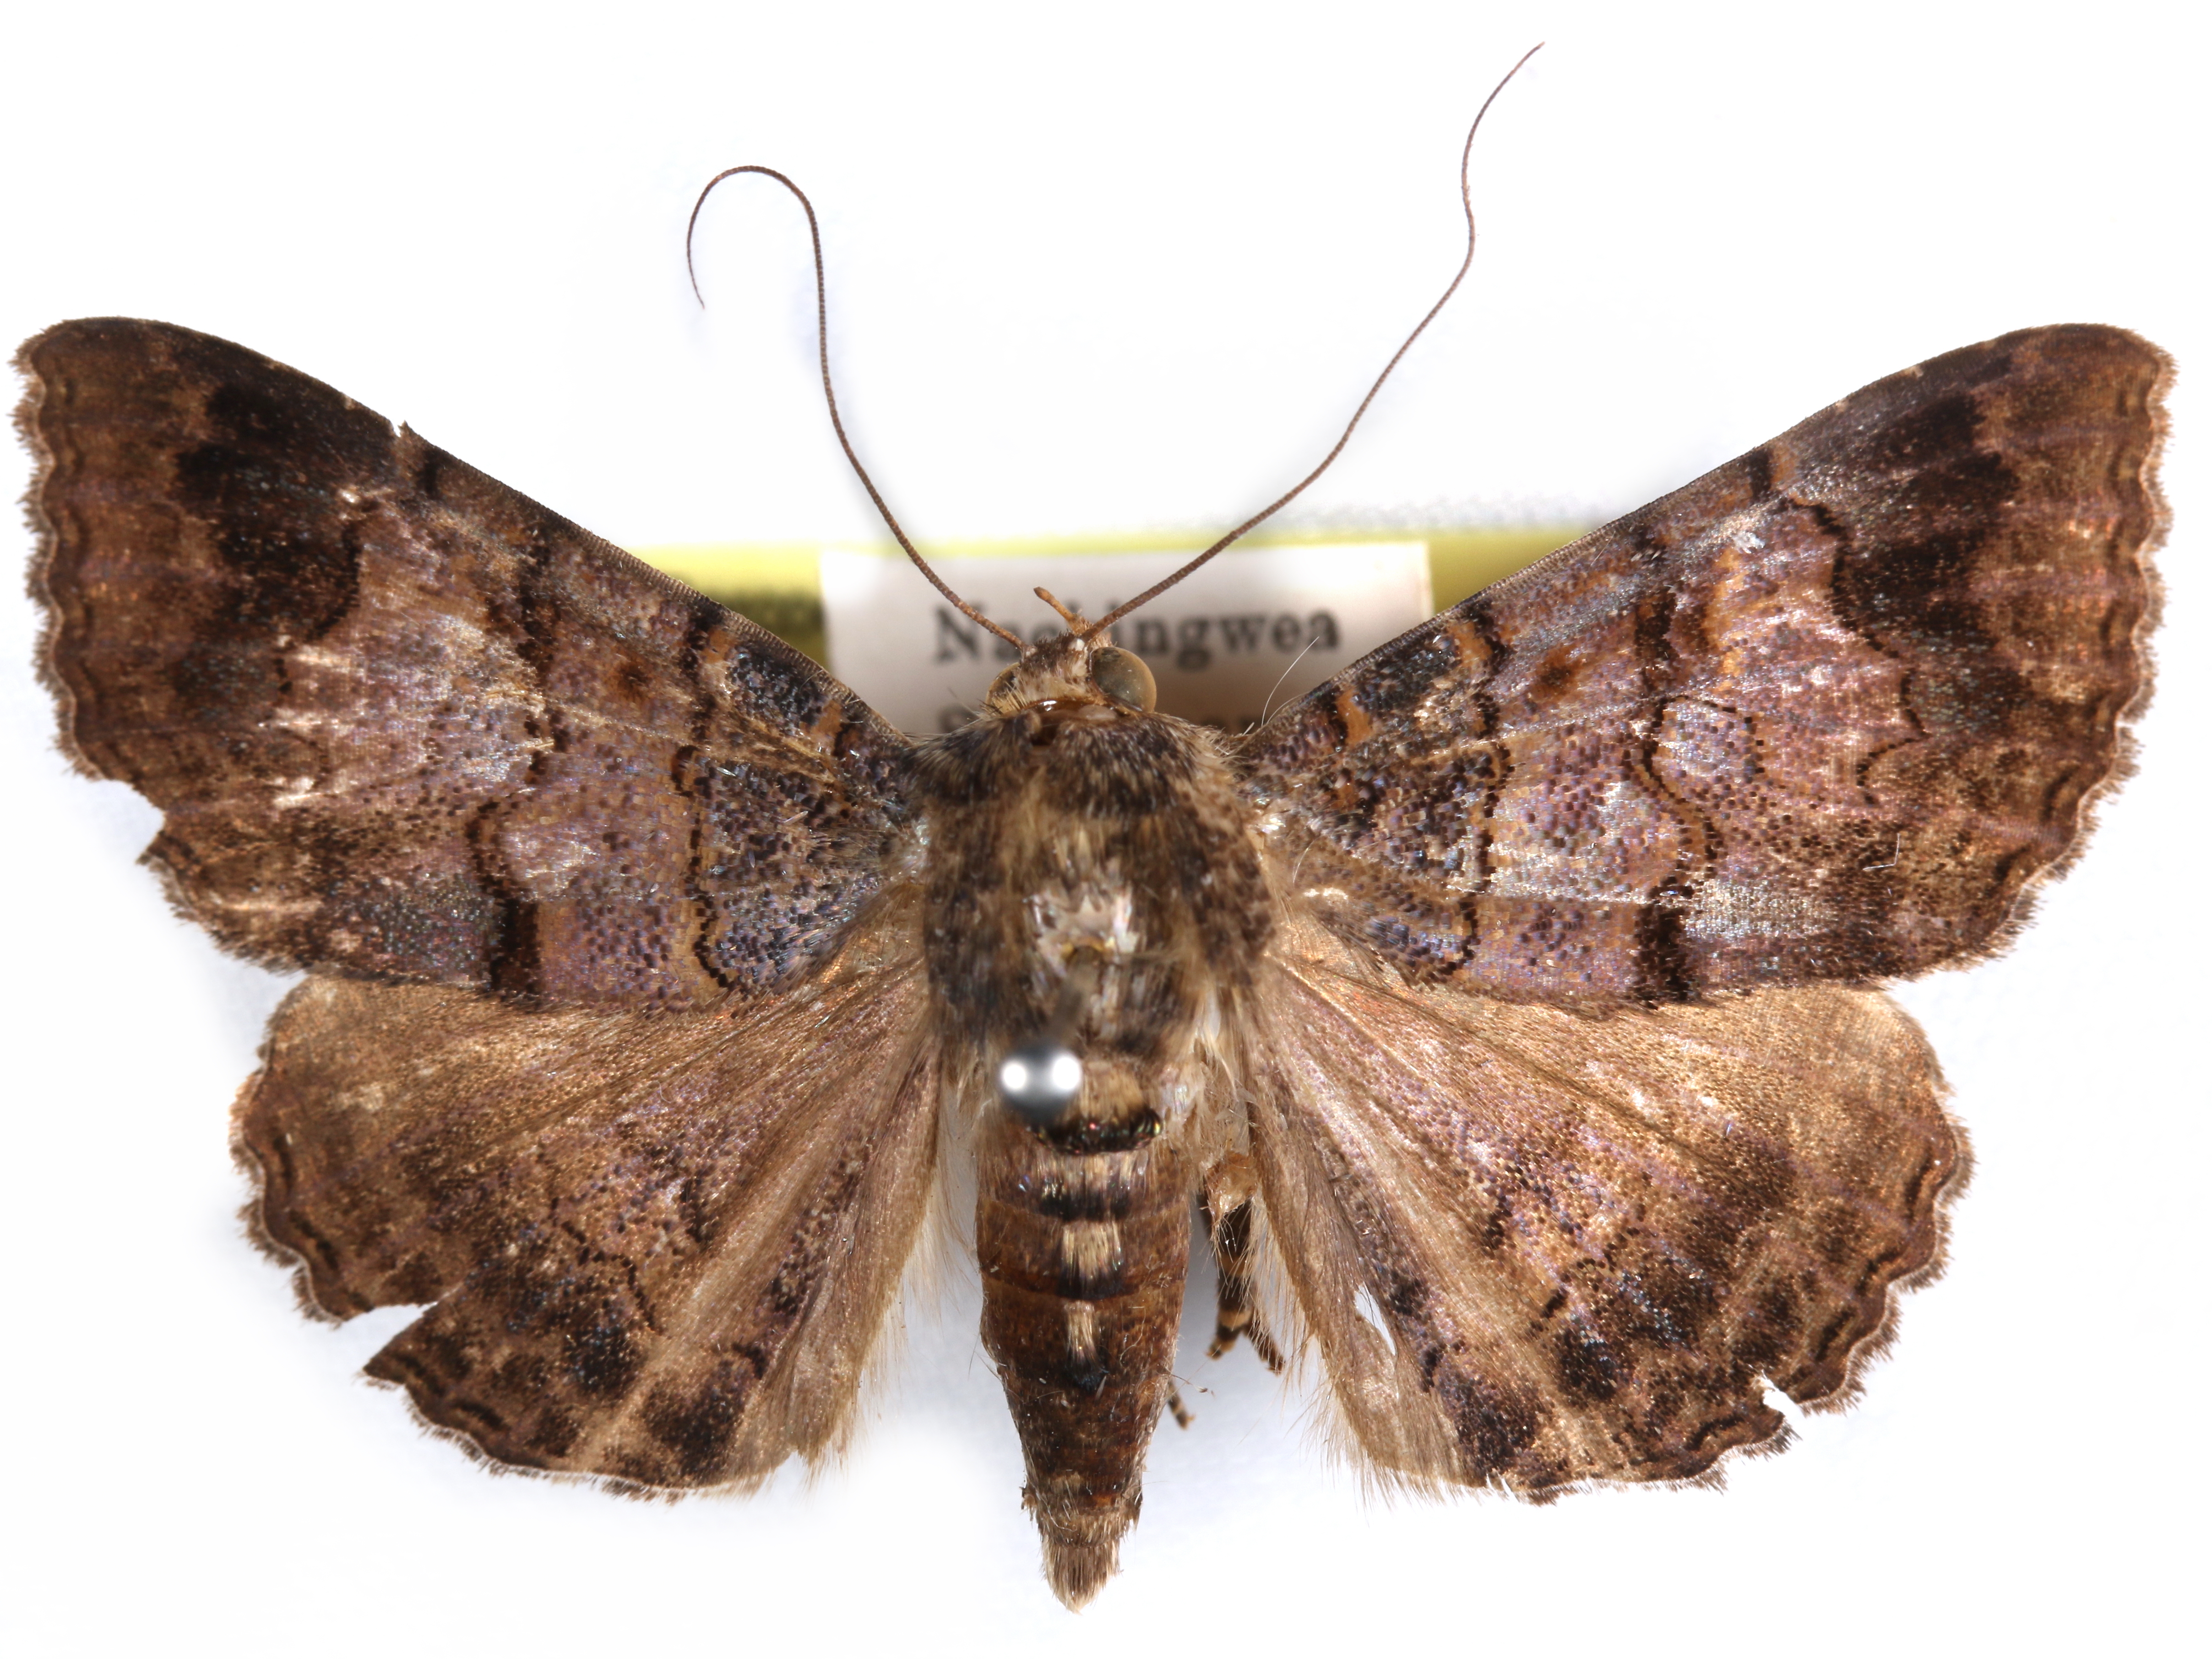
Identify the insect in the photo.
Lophotavia globulipes
